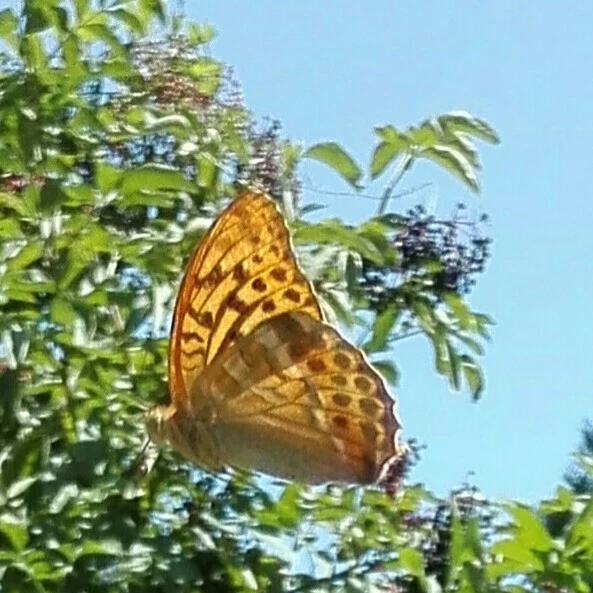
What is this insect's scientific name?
Argynnis paphia
